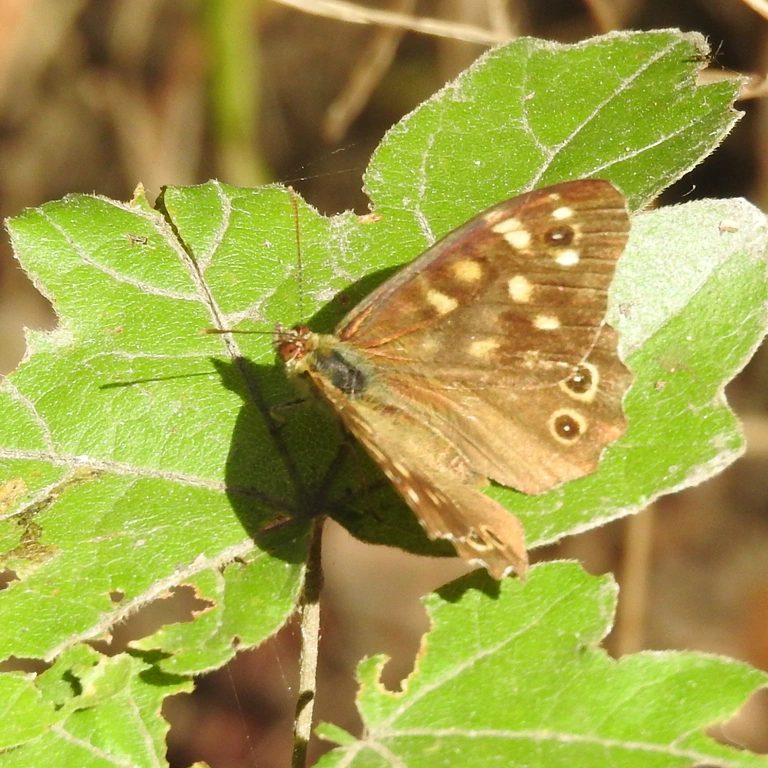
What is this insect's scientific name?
Pararge aegeria
